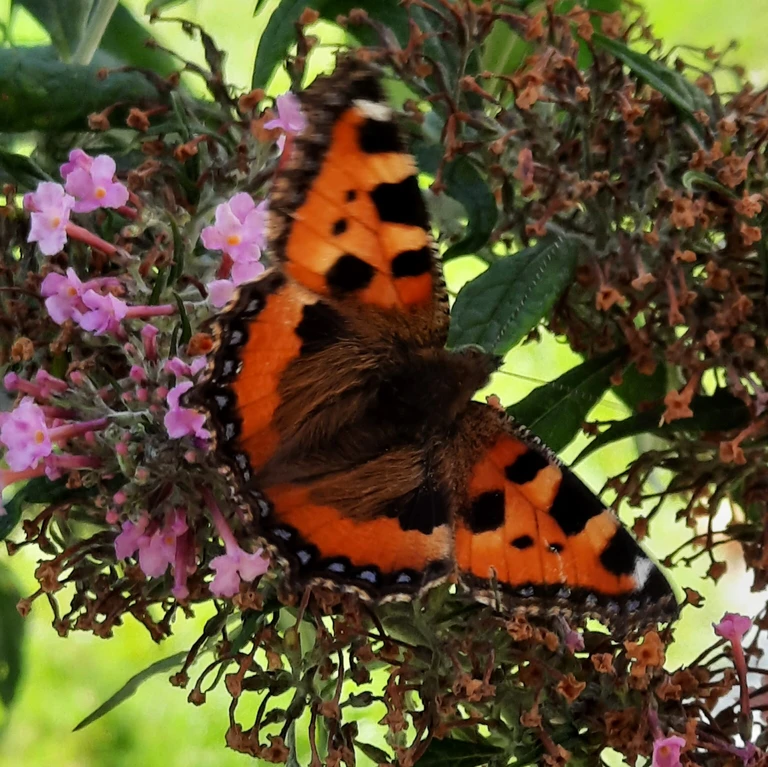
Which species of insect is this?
Aglais urticae
